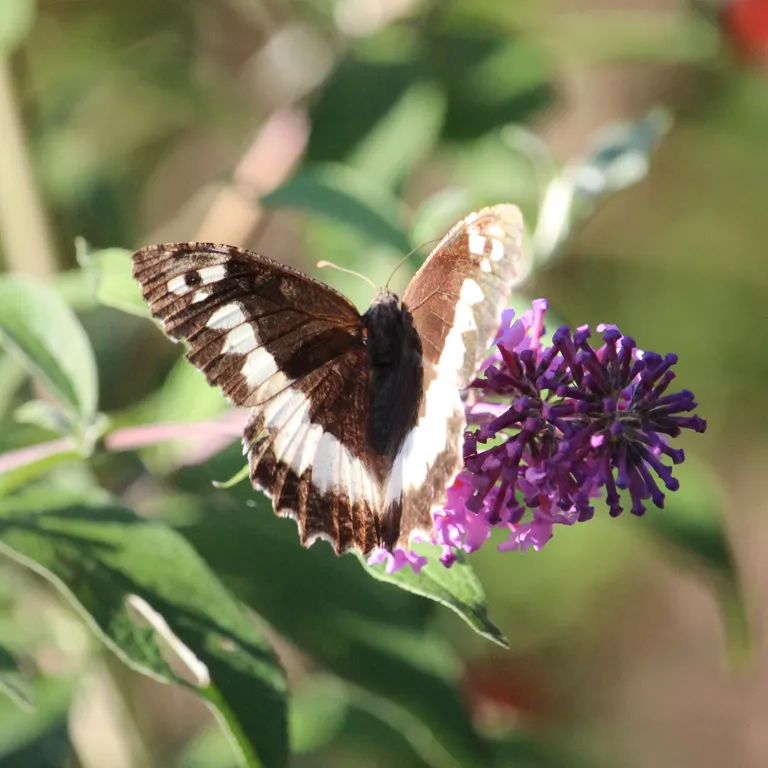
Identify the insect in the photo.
Brintesia circe
